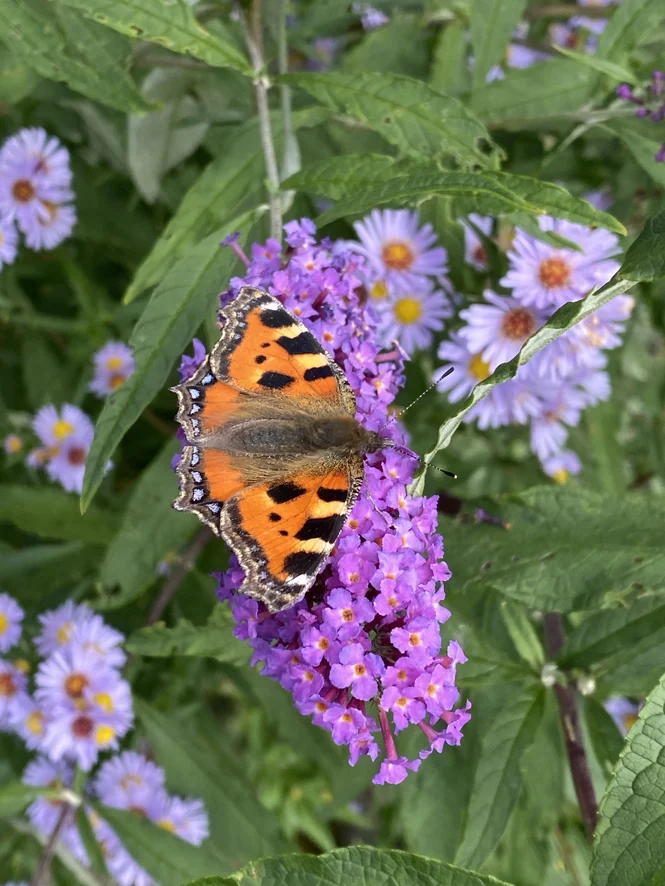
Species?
Aglais urticae
